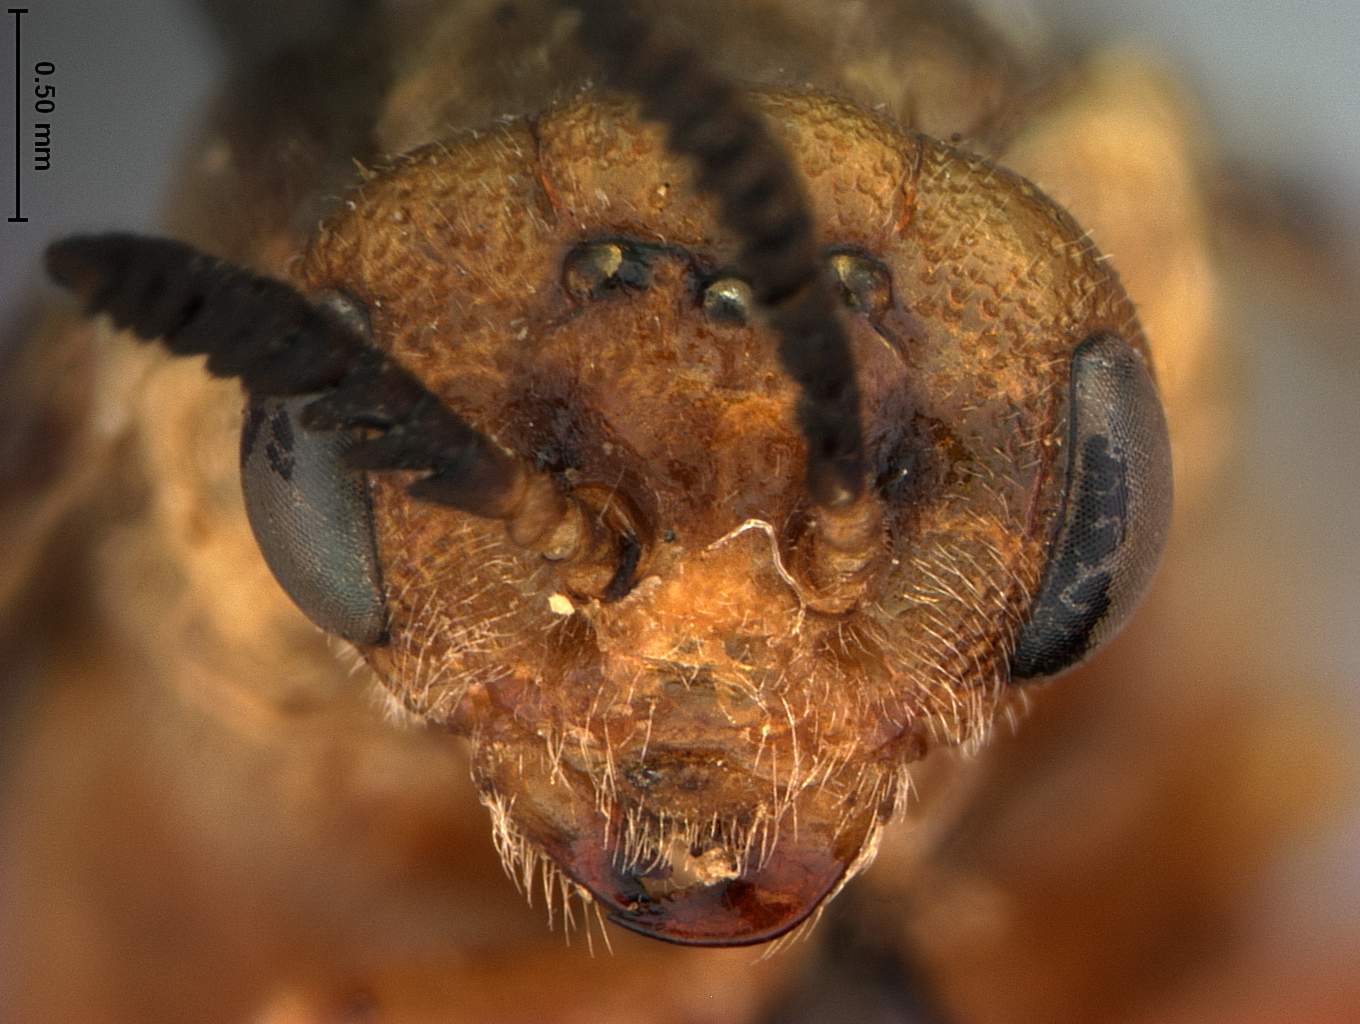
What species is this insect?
Neodiprion excitans
